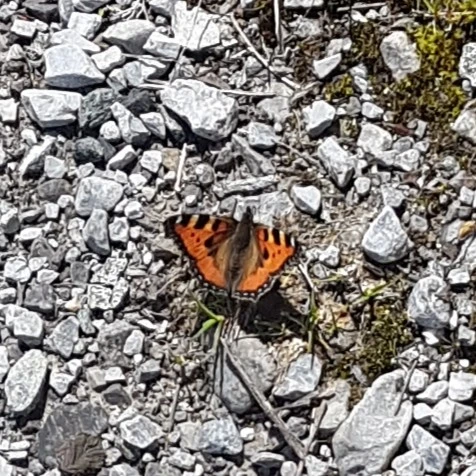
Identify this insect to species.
Aglais urticae
